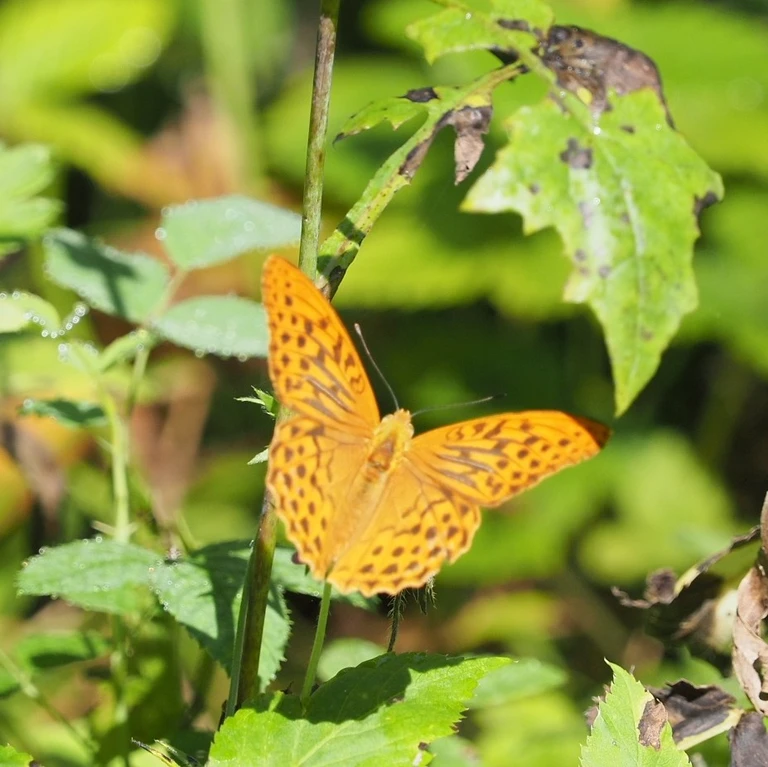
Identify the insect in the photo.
Argynnis paphia
